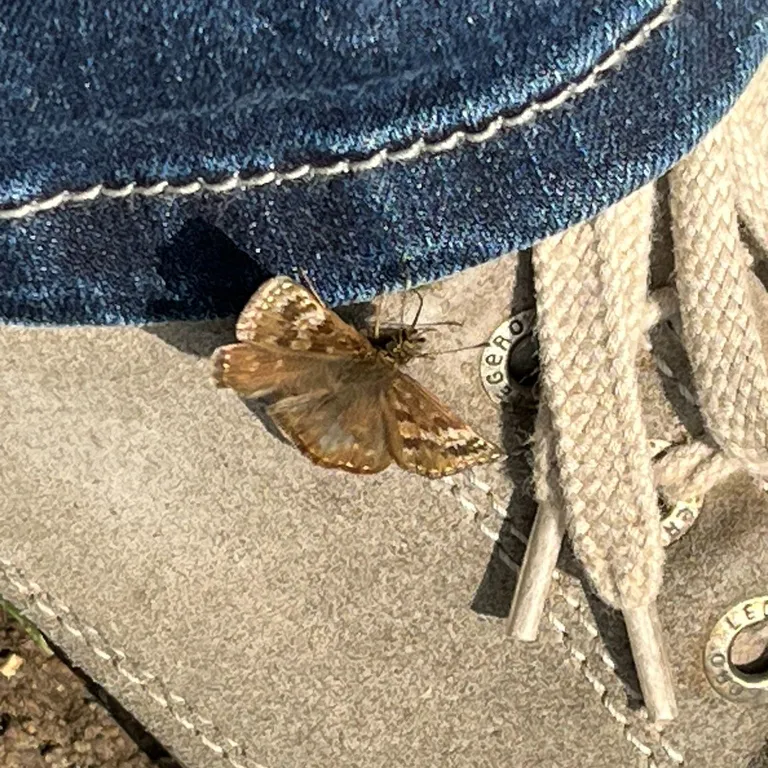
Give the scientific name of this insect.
Erynnis tages
